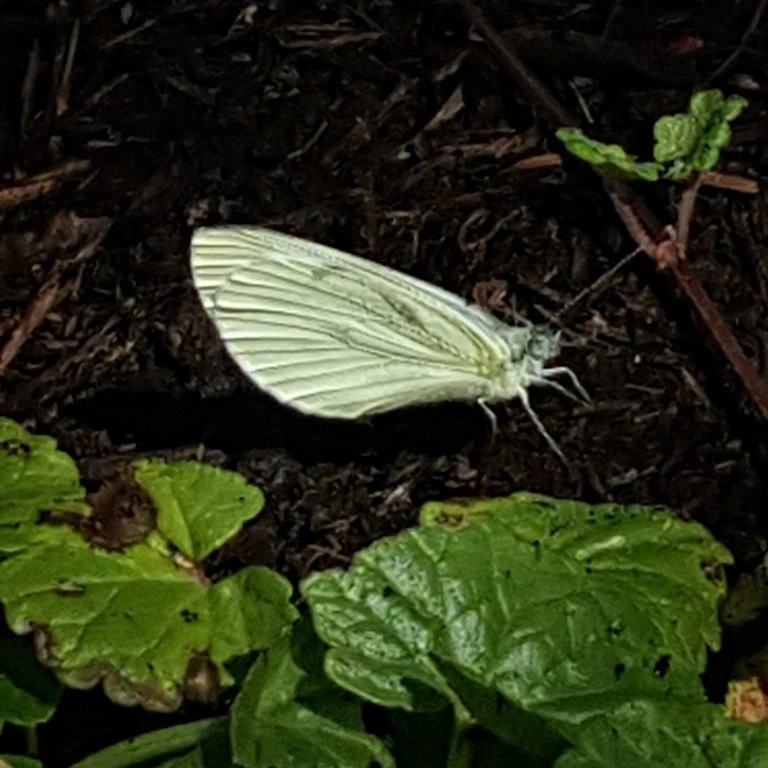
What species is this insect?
Pieris napi
